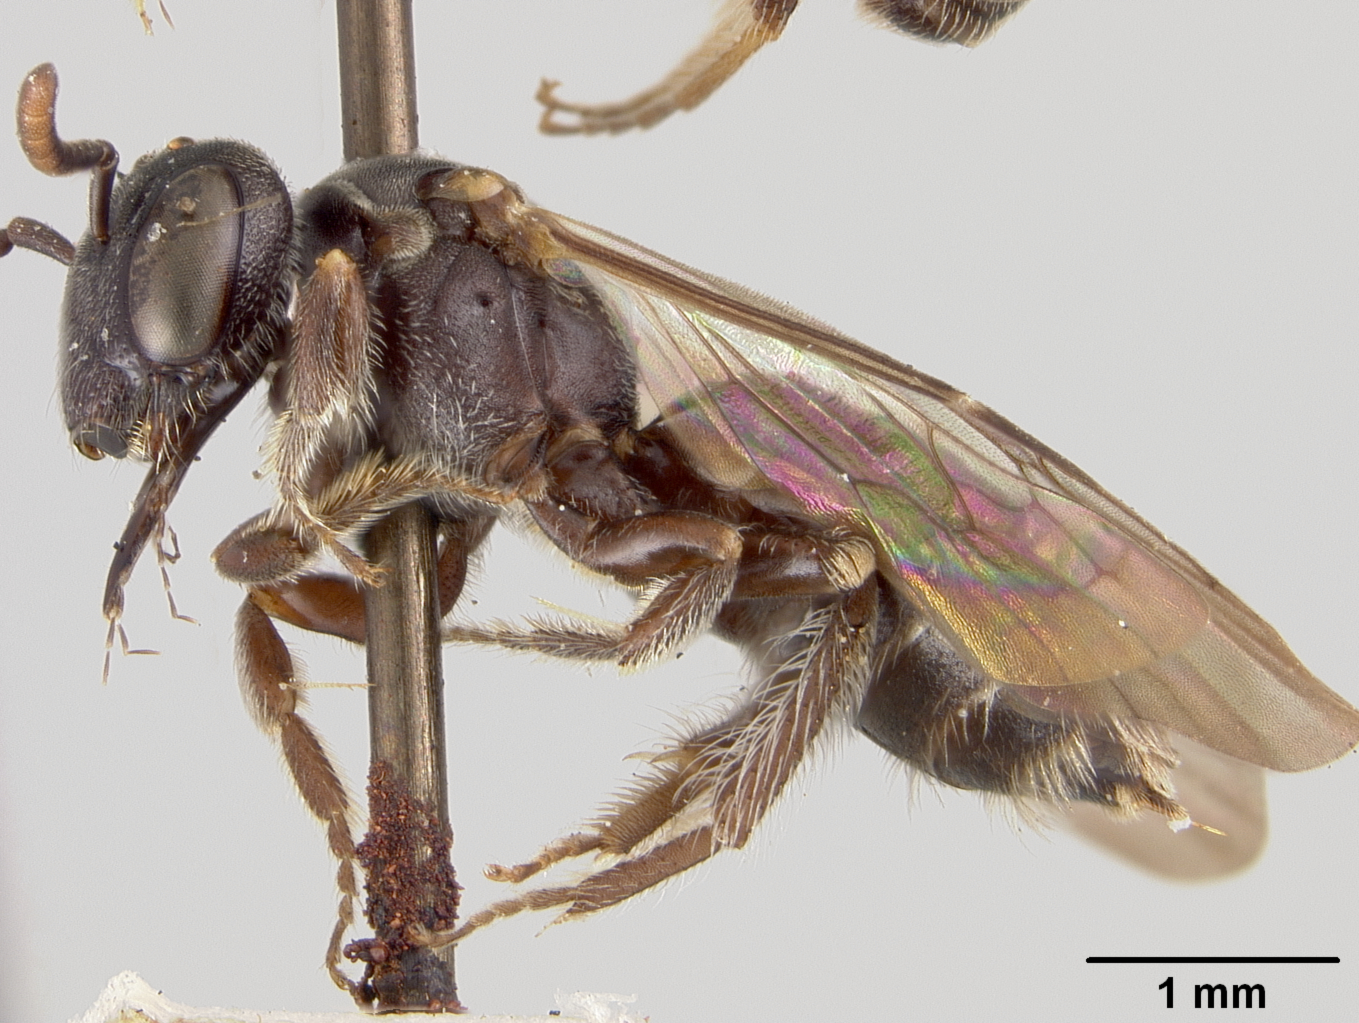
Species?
Pseudopanurgus gerardiae
